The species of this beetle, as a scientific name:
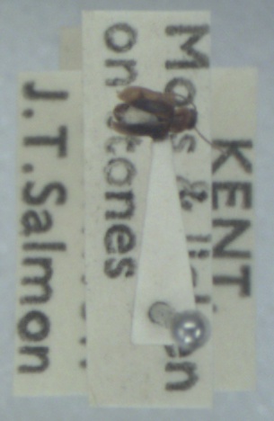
Acupalpus dubius
